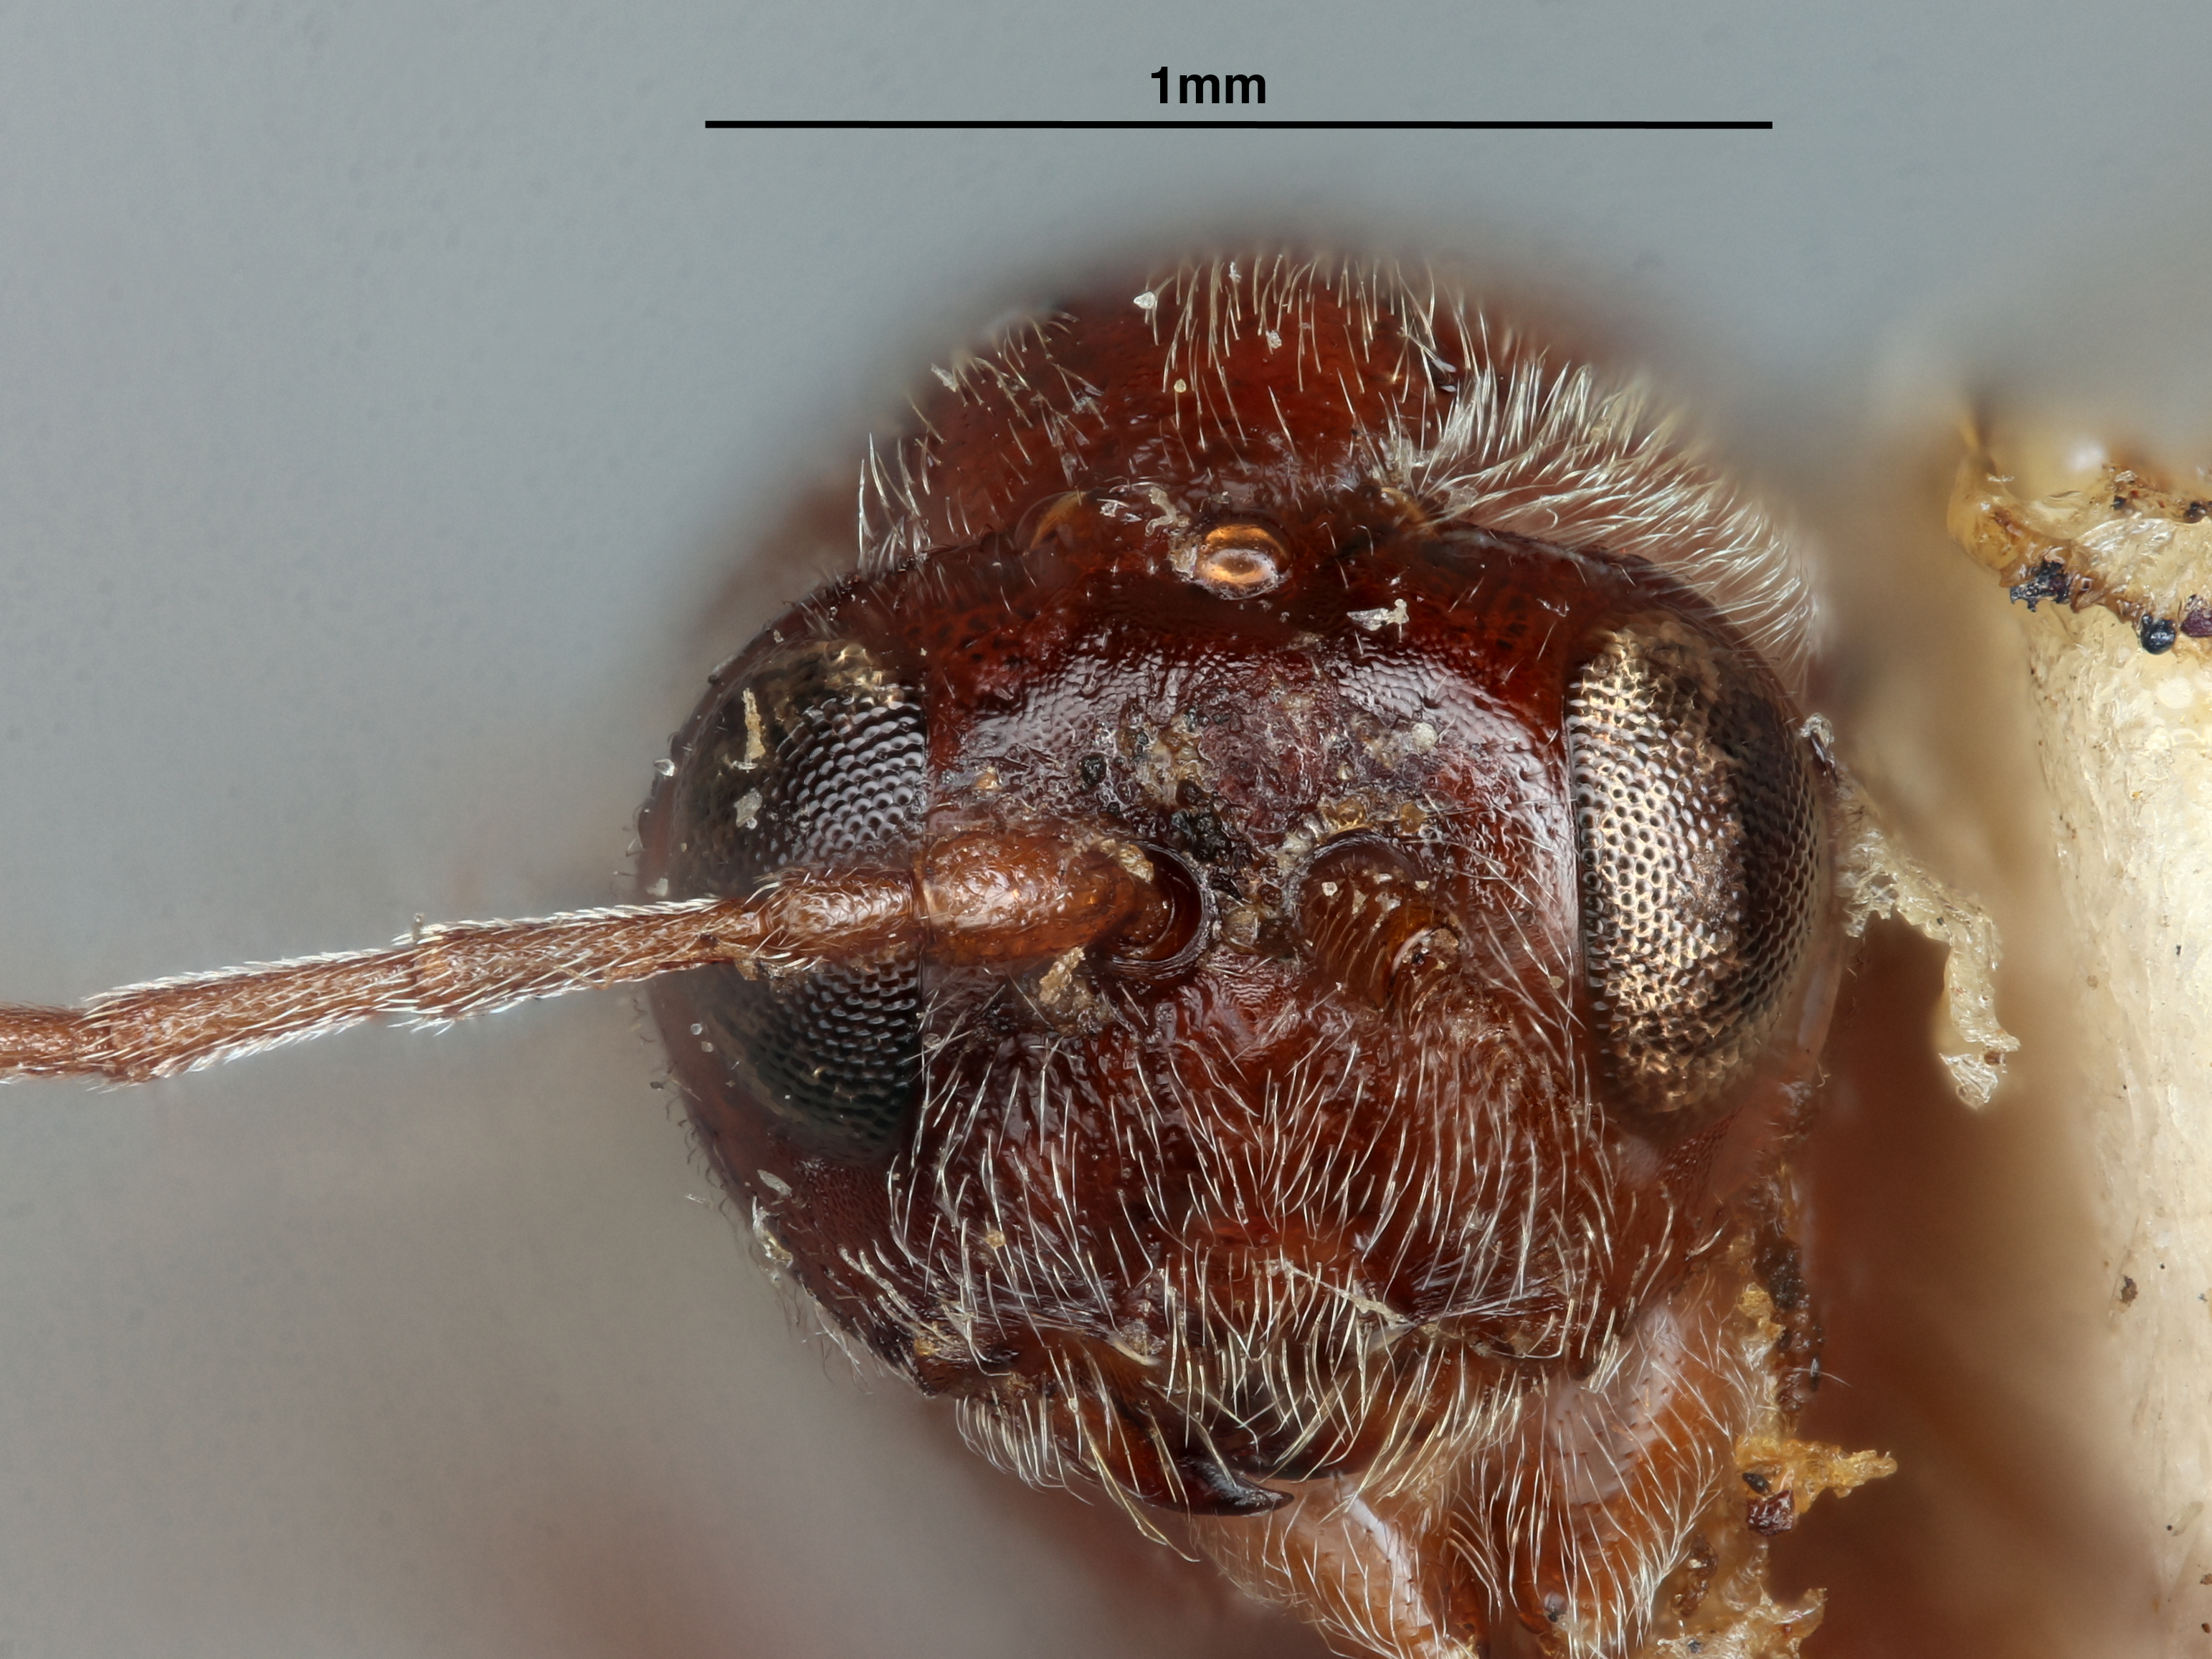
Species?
Andricus vernus
